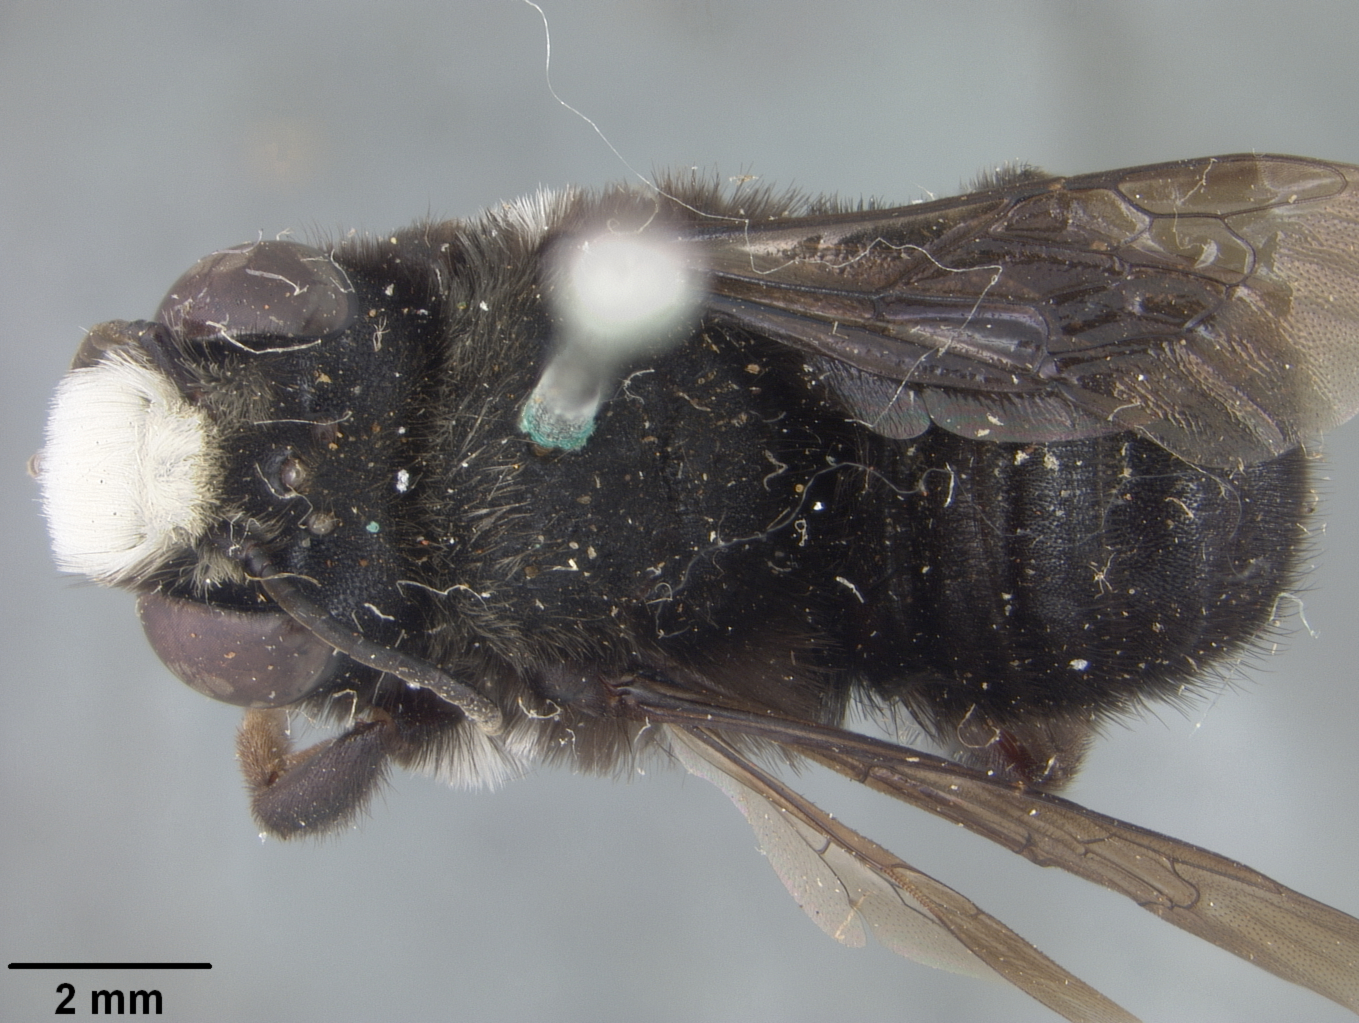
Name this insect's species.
Megachile piurensis
